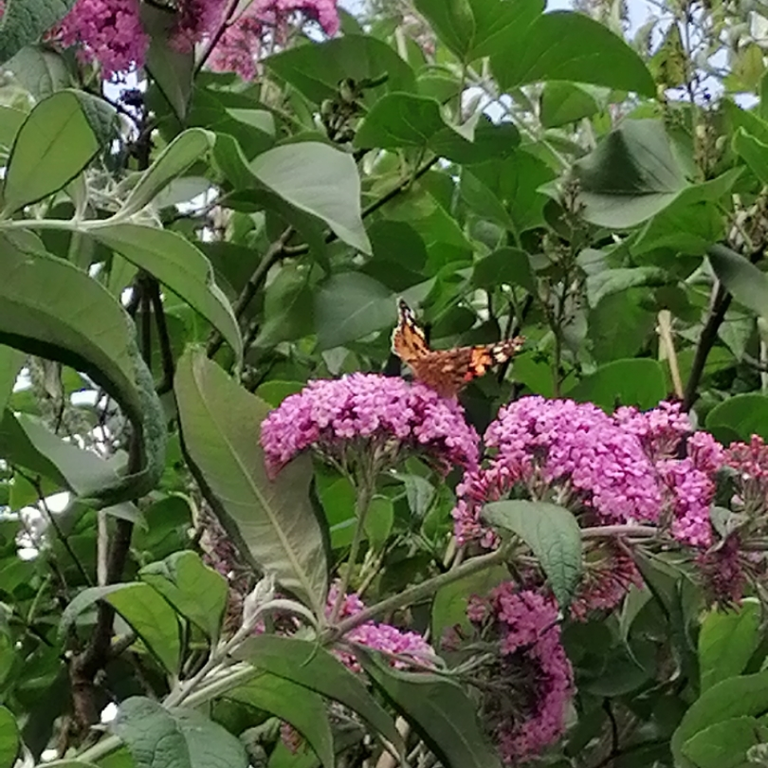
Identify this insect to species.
Vanessa cardui
